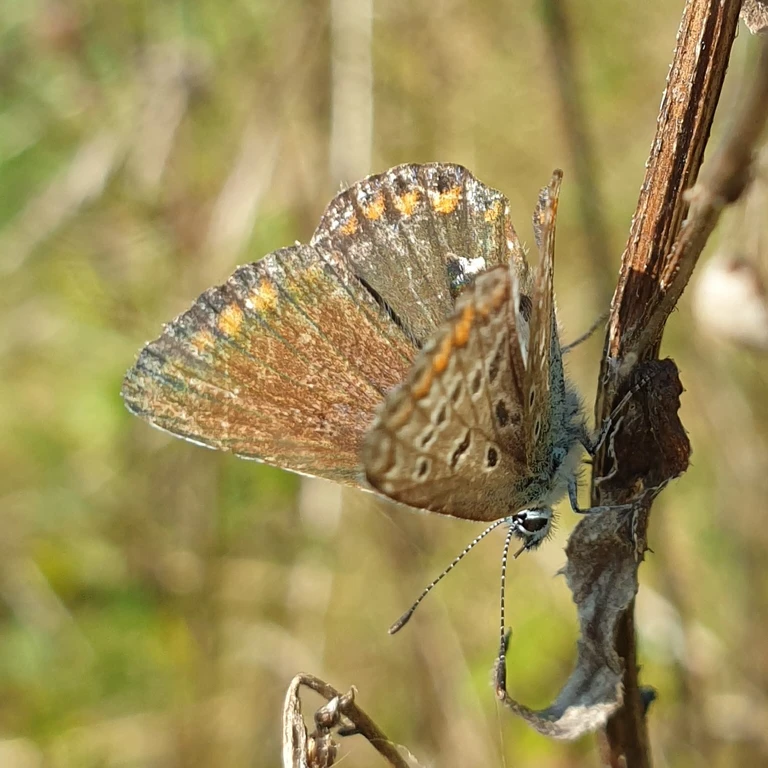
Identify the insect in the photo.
Polyommatus icarus
